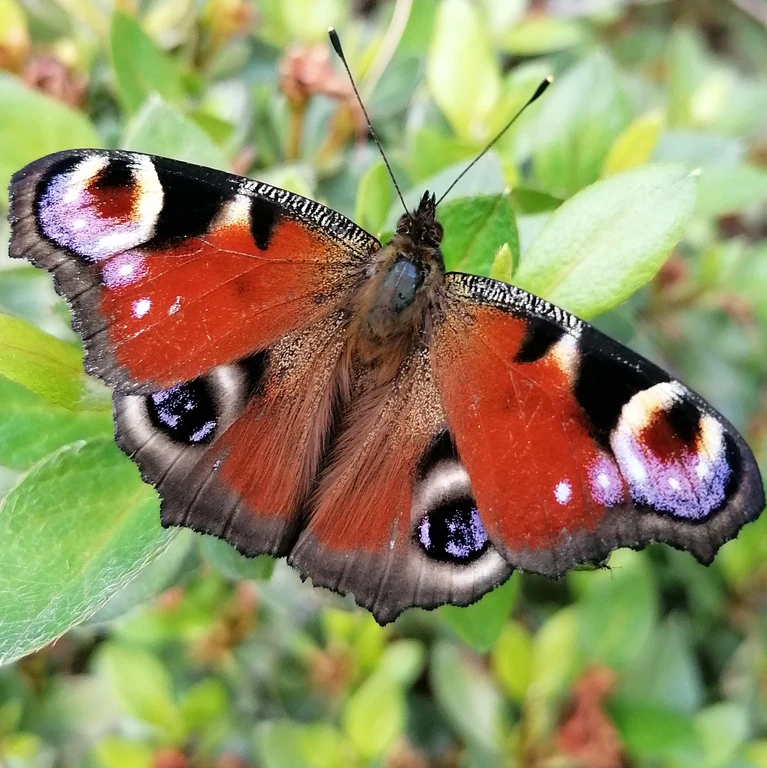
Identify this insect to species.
Aglais io
